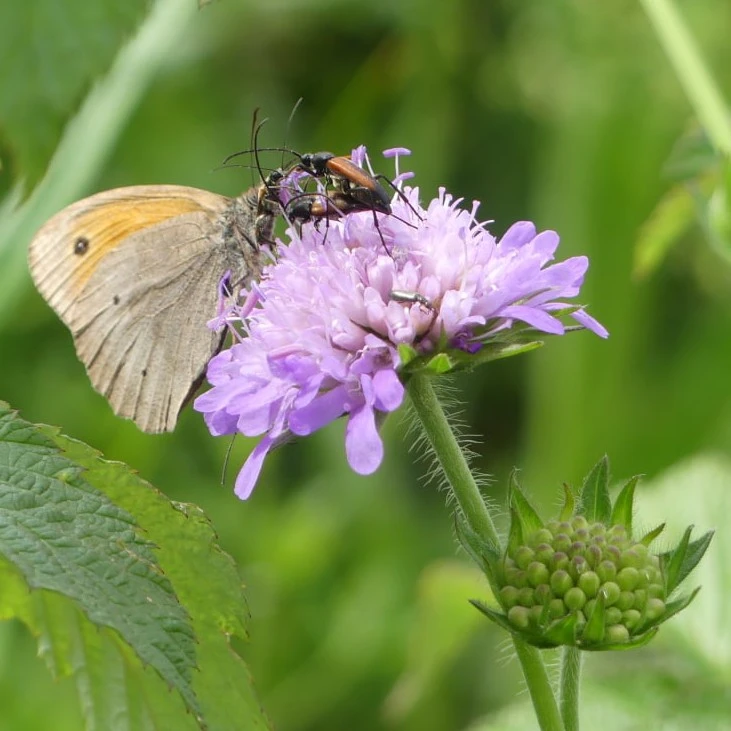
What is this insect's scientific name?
Maniola jurtina
